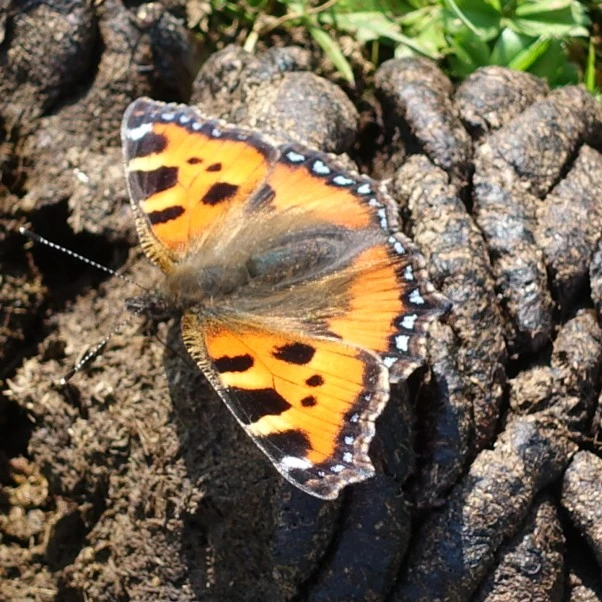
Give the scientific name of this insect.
Aglais urticae
